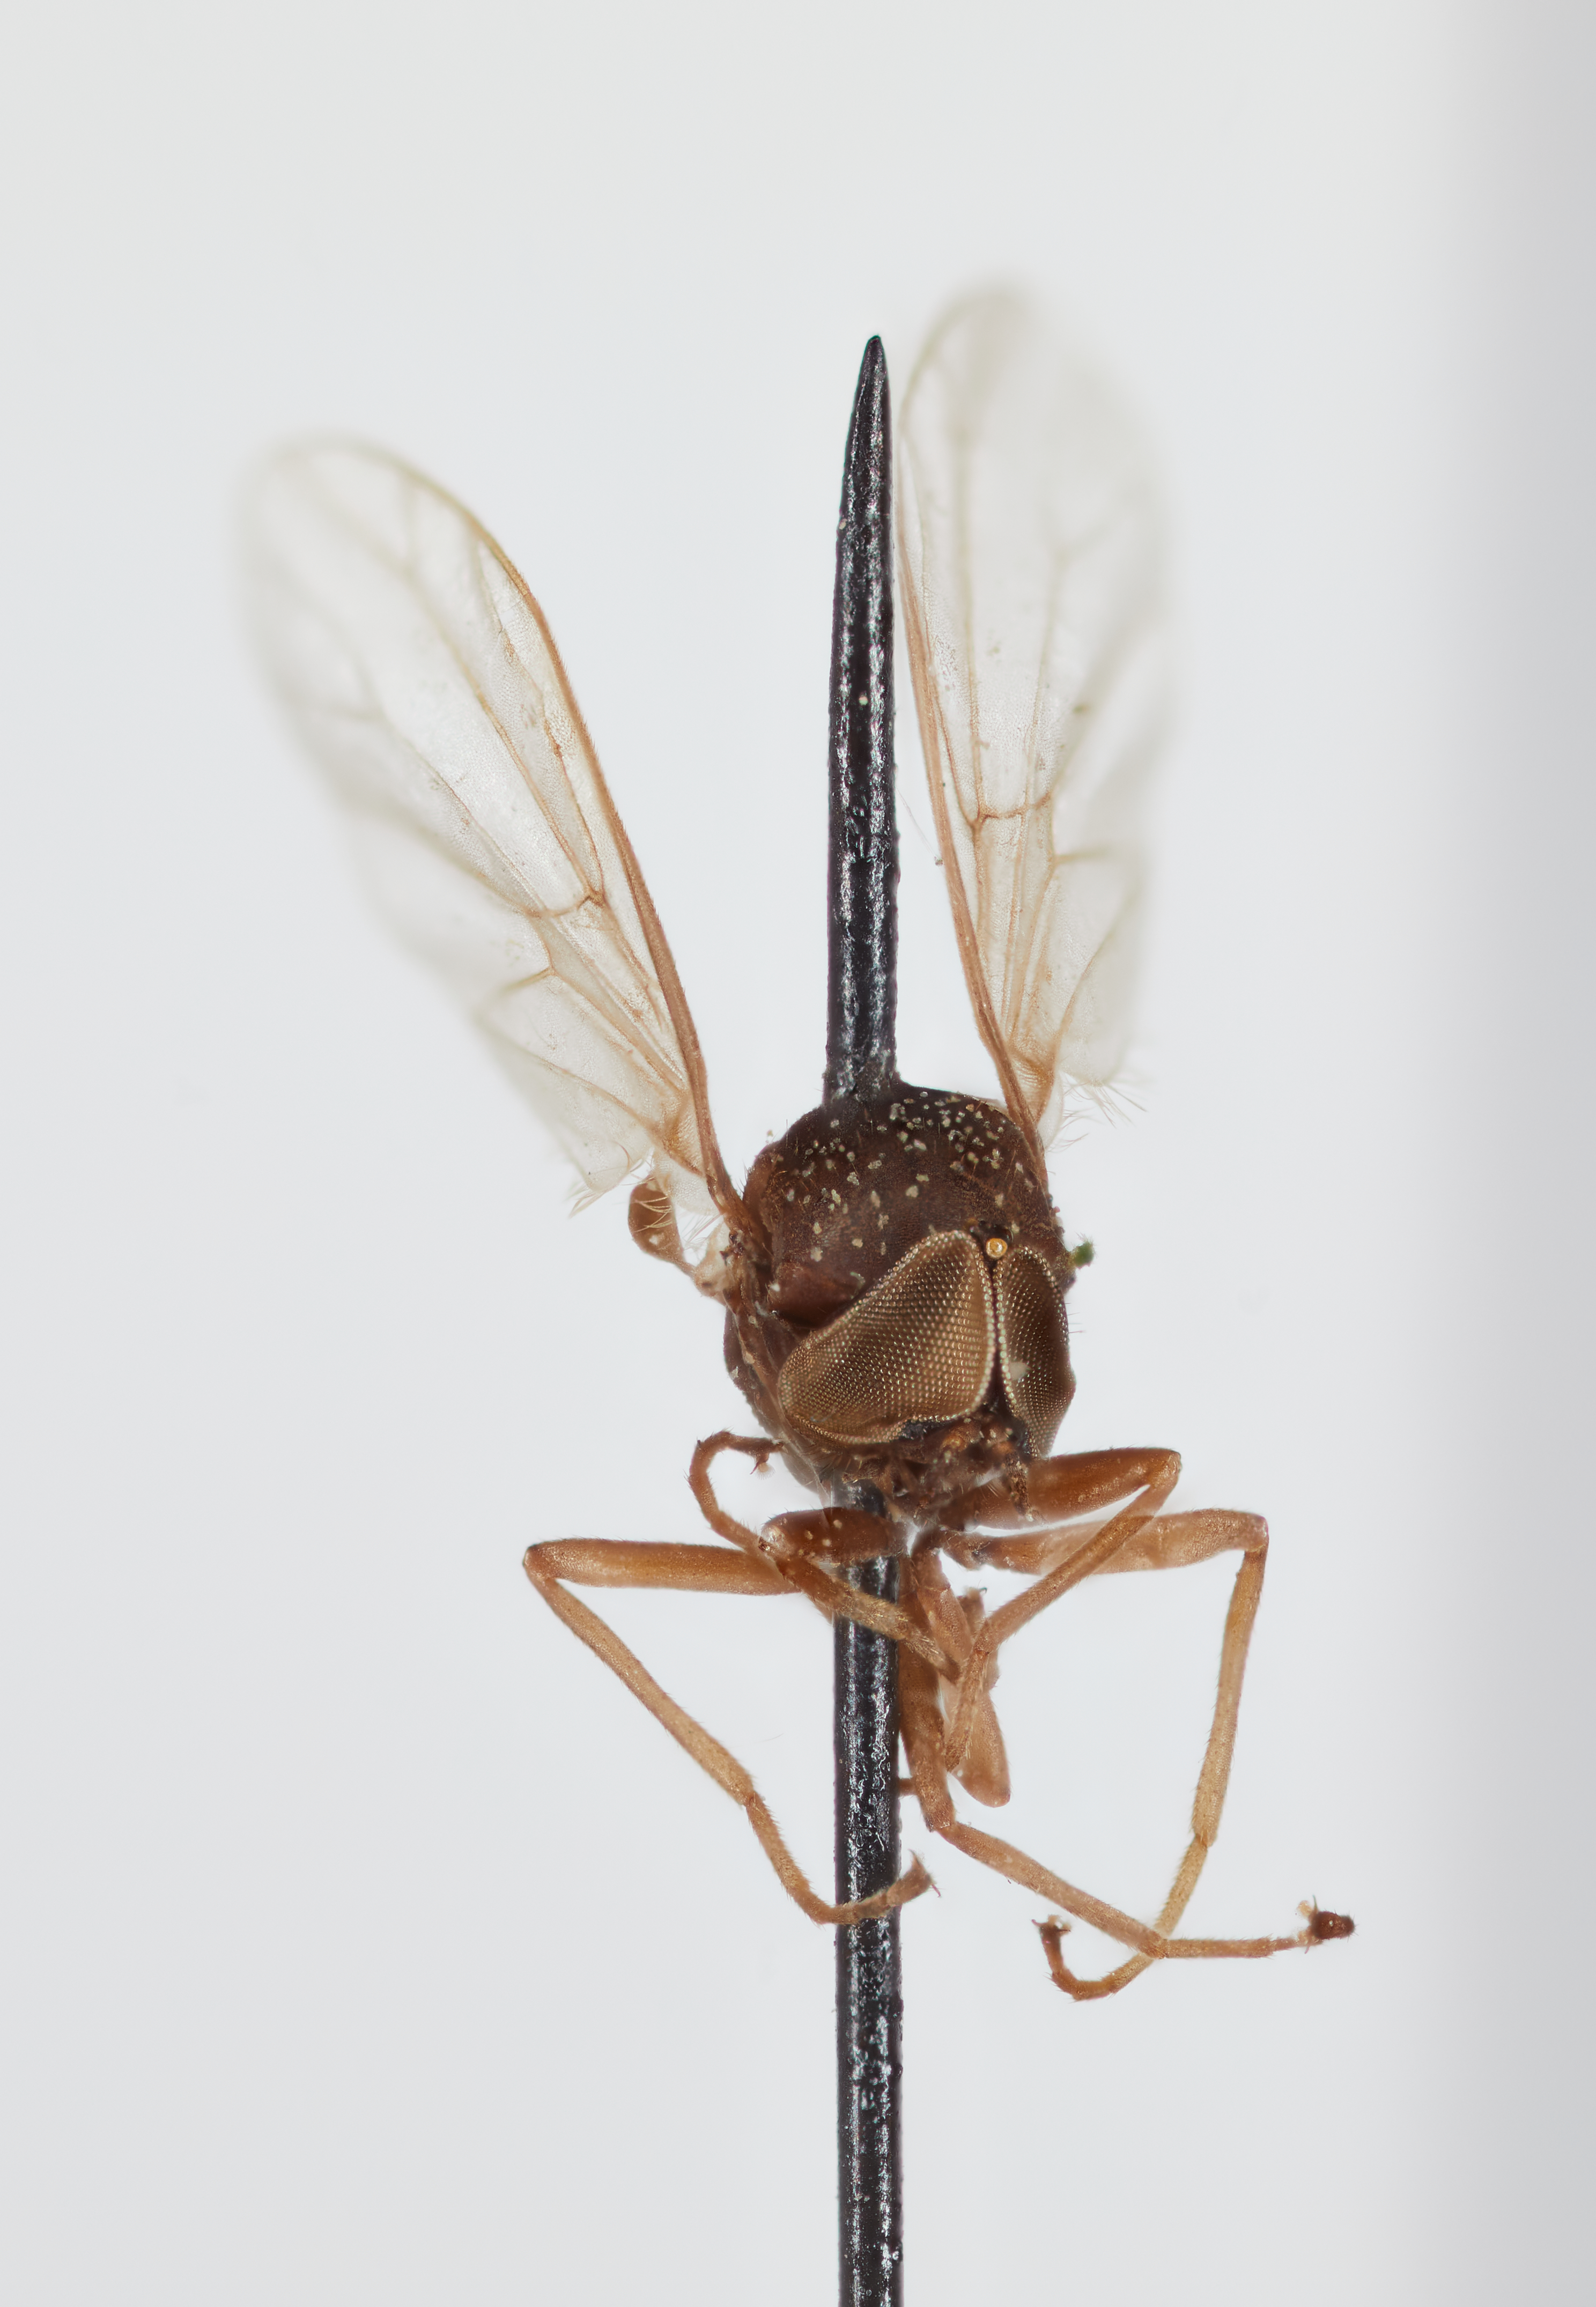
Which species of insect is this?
Hilarimorpha abuta
